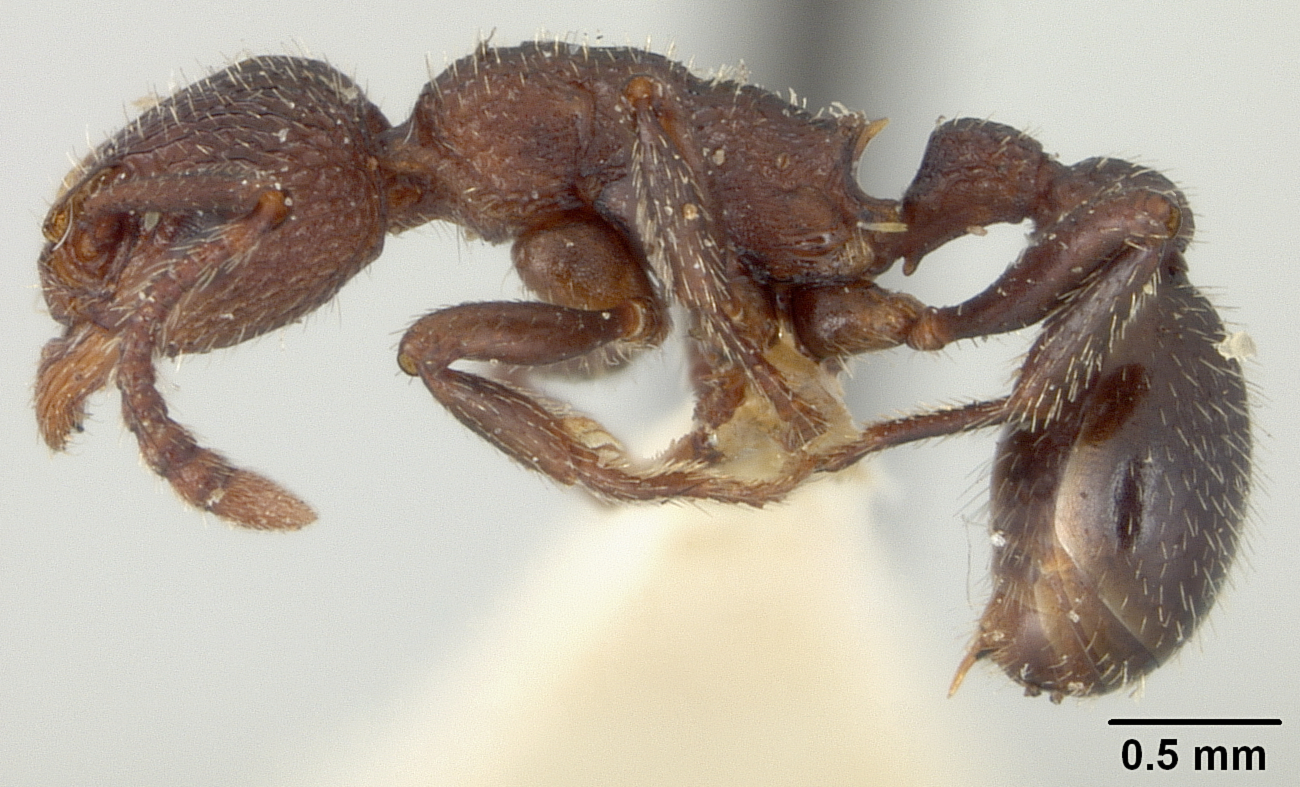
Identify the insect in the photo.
Tetramorium rugiventris
